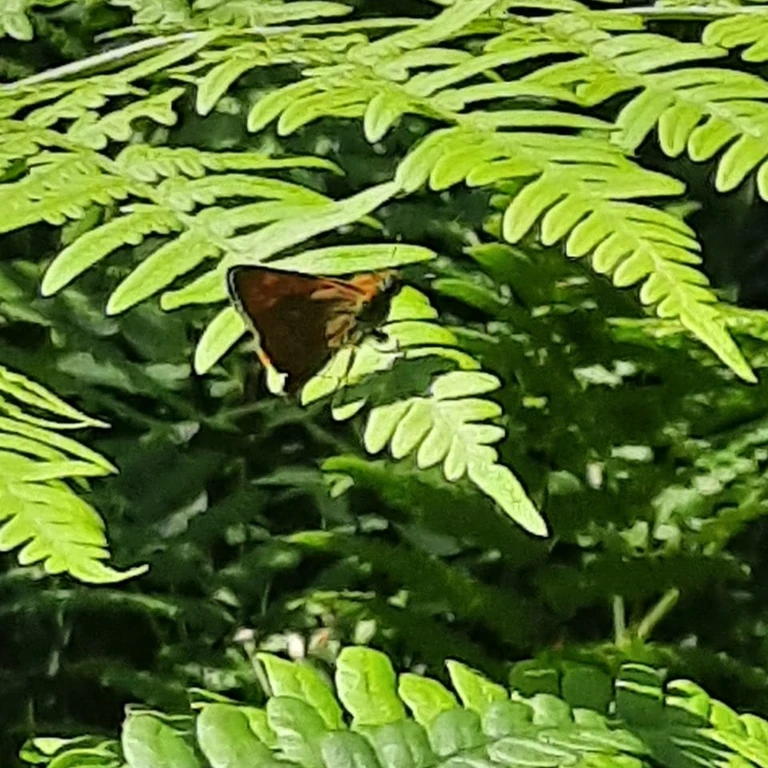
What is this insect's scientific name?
Ochlodes sylvanus (also Ochlodes venata)
